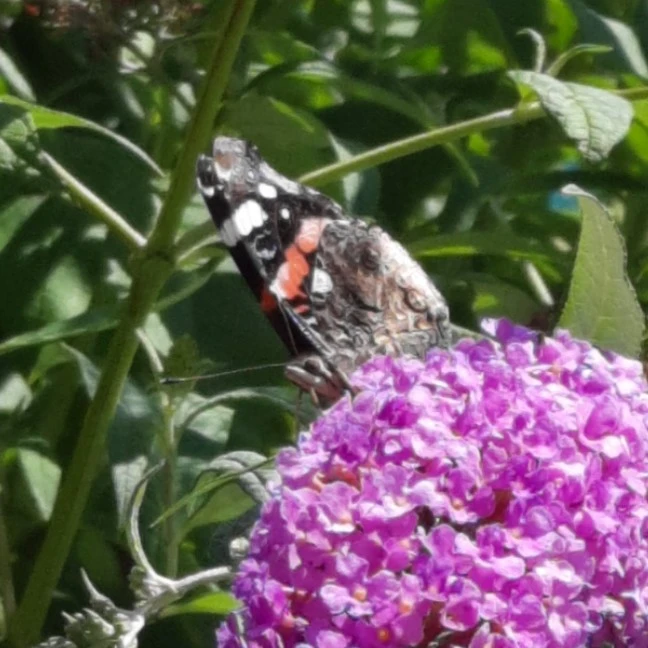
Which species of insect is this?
Vanessa atalanta
